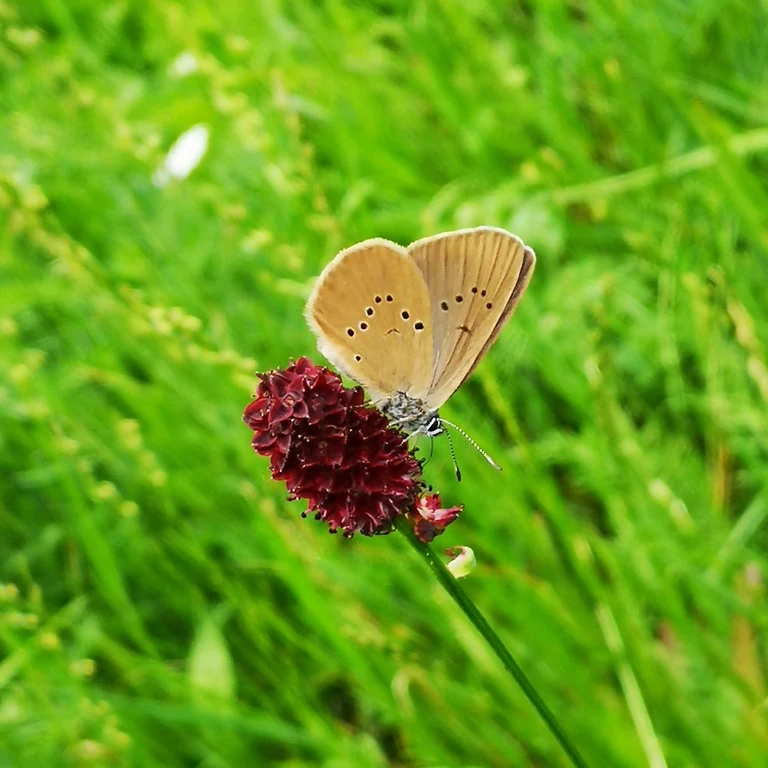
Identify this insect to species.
Phengaris nausithous (also Maculinea nausithous)
